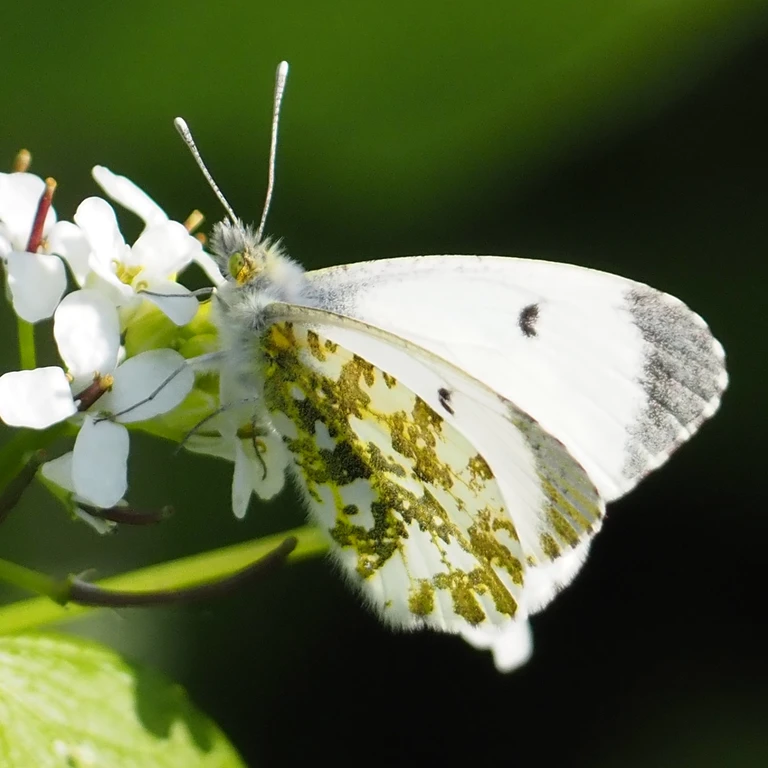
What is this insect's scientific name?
Anthocharis cardamines
